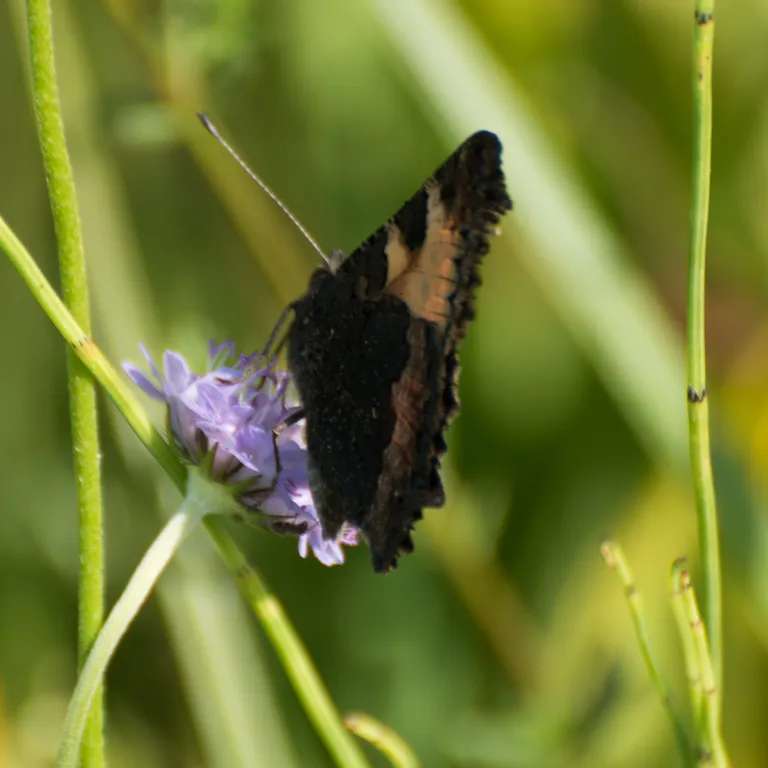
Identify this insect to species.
Aglais urticae
